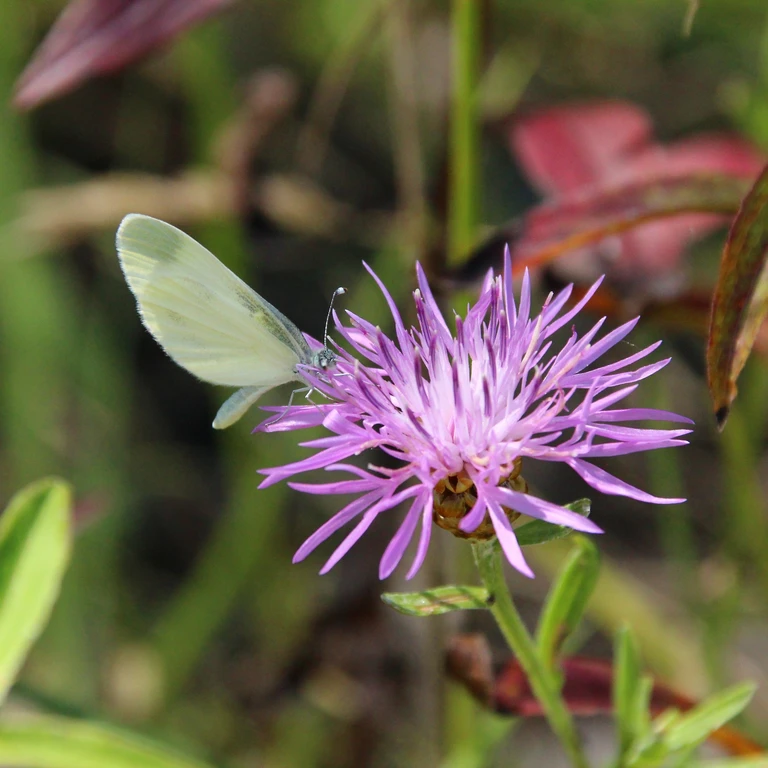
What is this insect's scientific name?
Leptidea sinapis/juvernica
